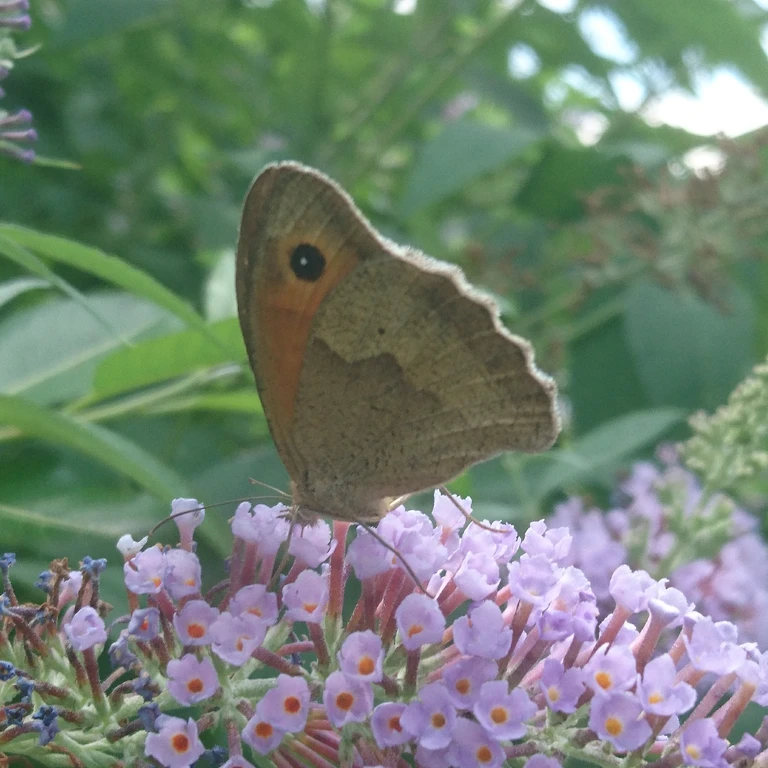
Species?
Maniola jurtina
